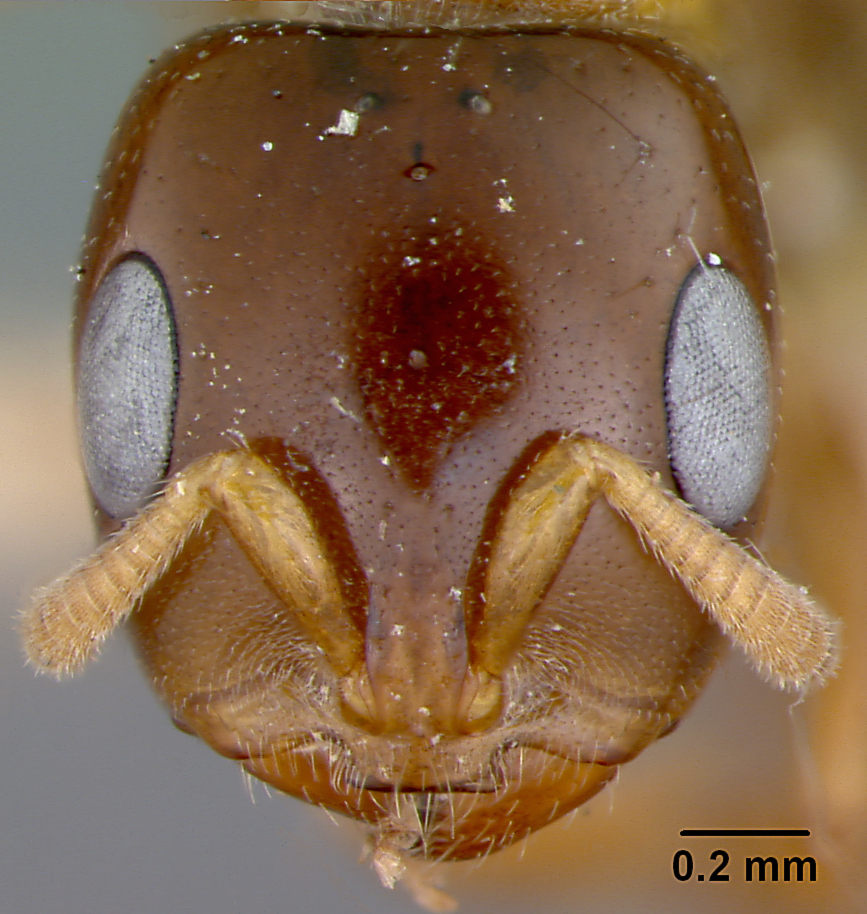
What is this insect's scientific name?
Pseudomyrma maligna
